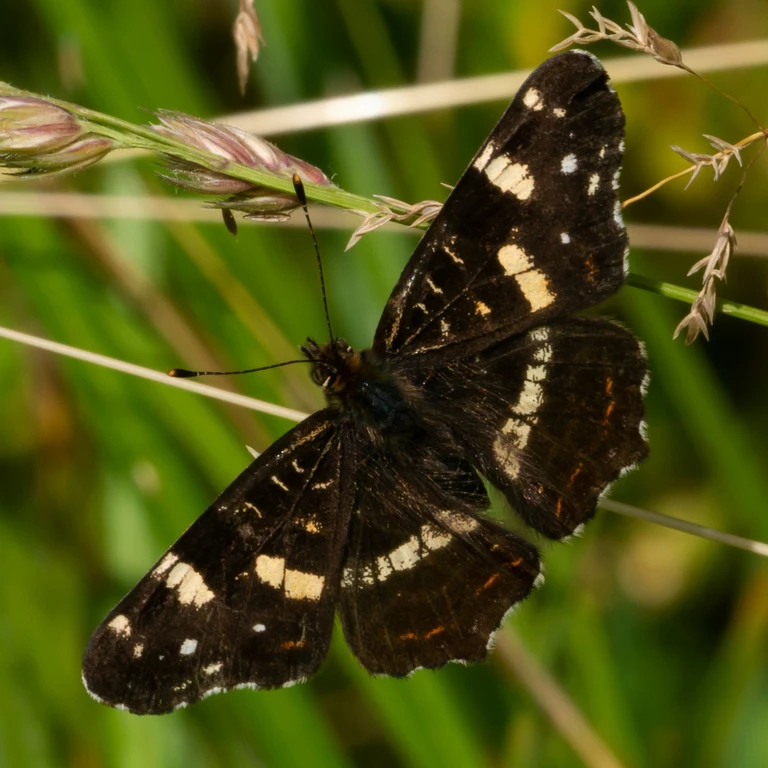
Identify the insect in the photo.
Araschnia levana
